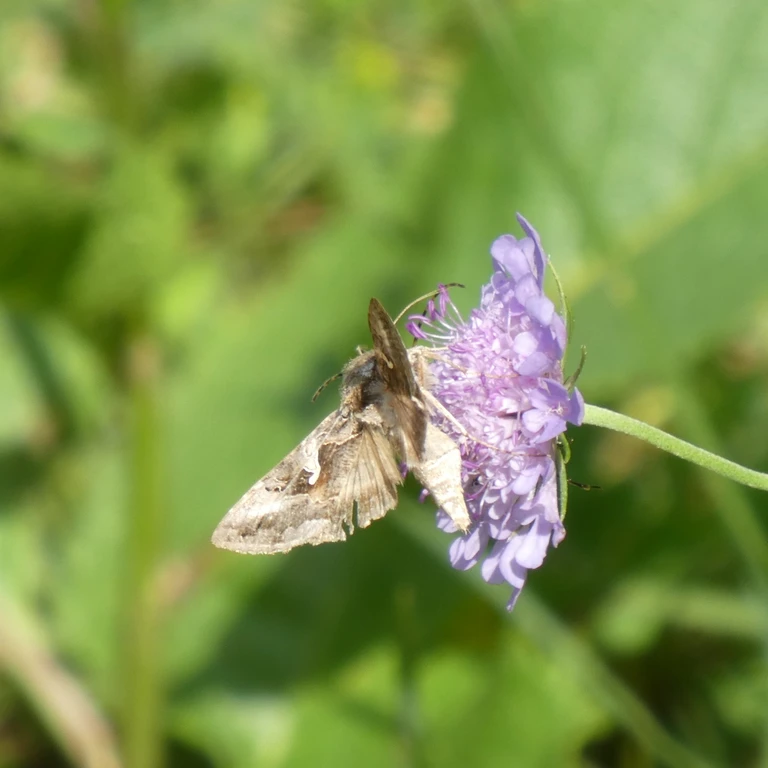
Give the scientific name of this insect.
Autographa gamma
